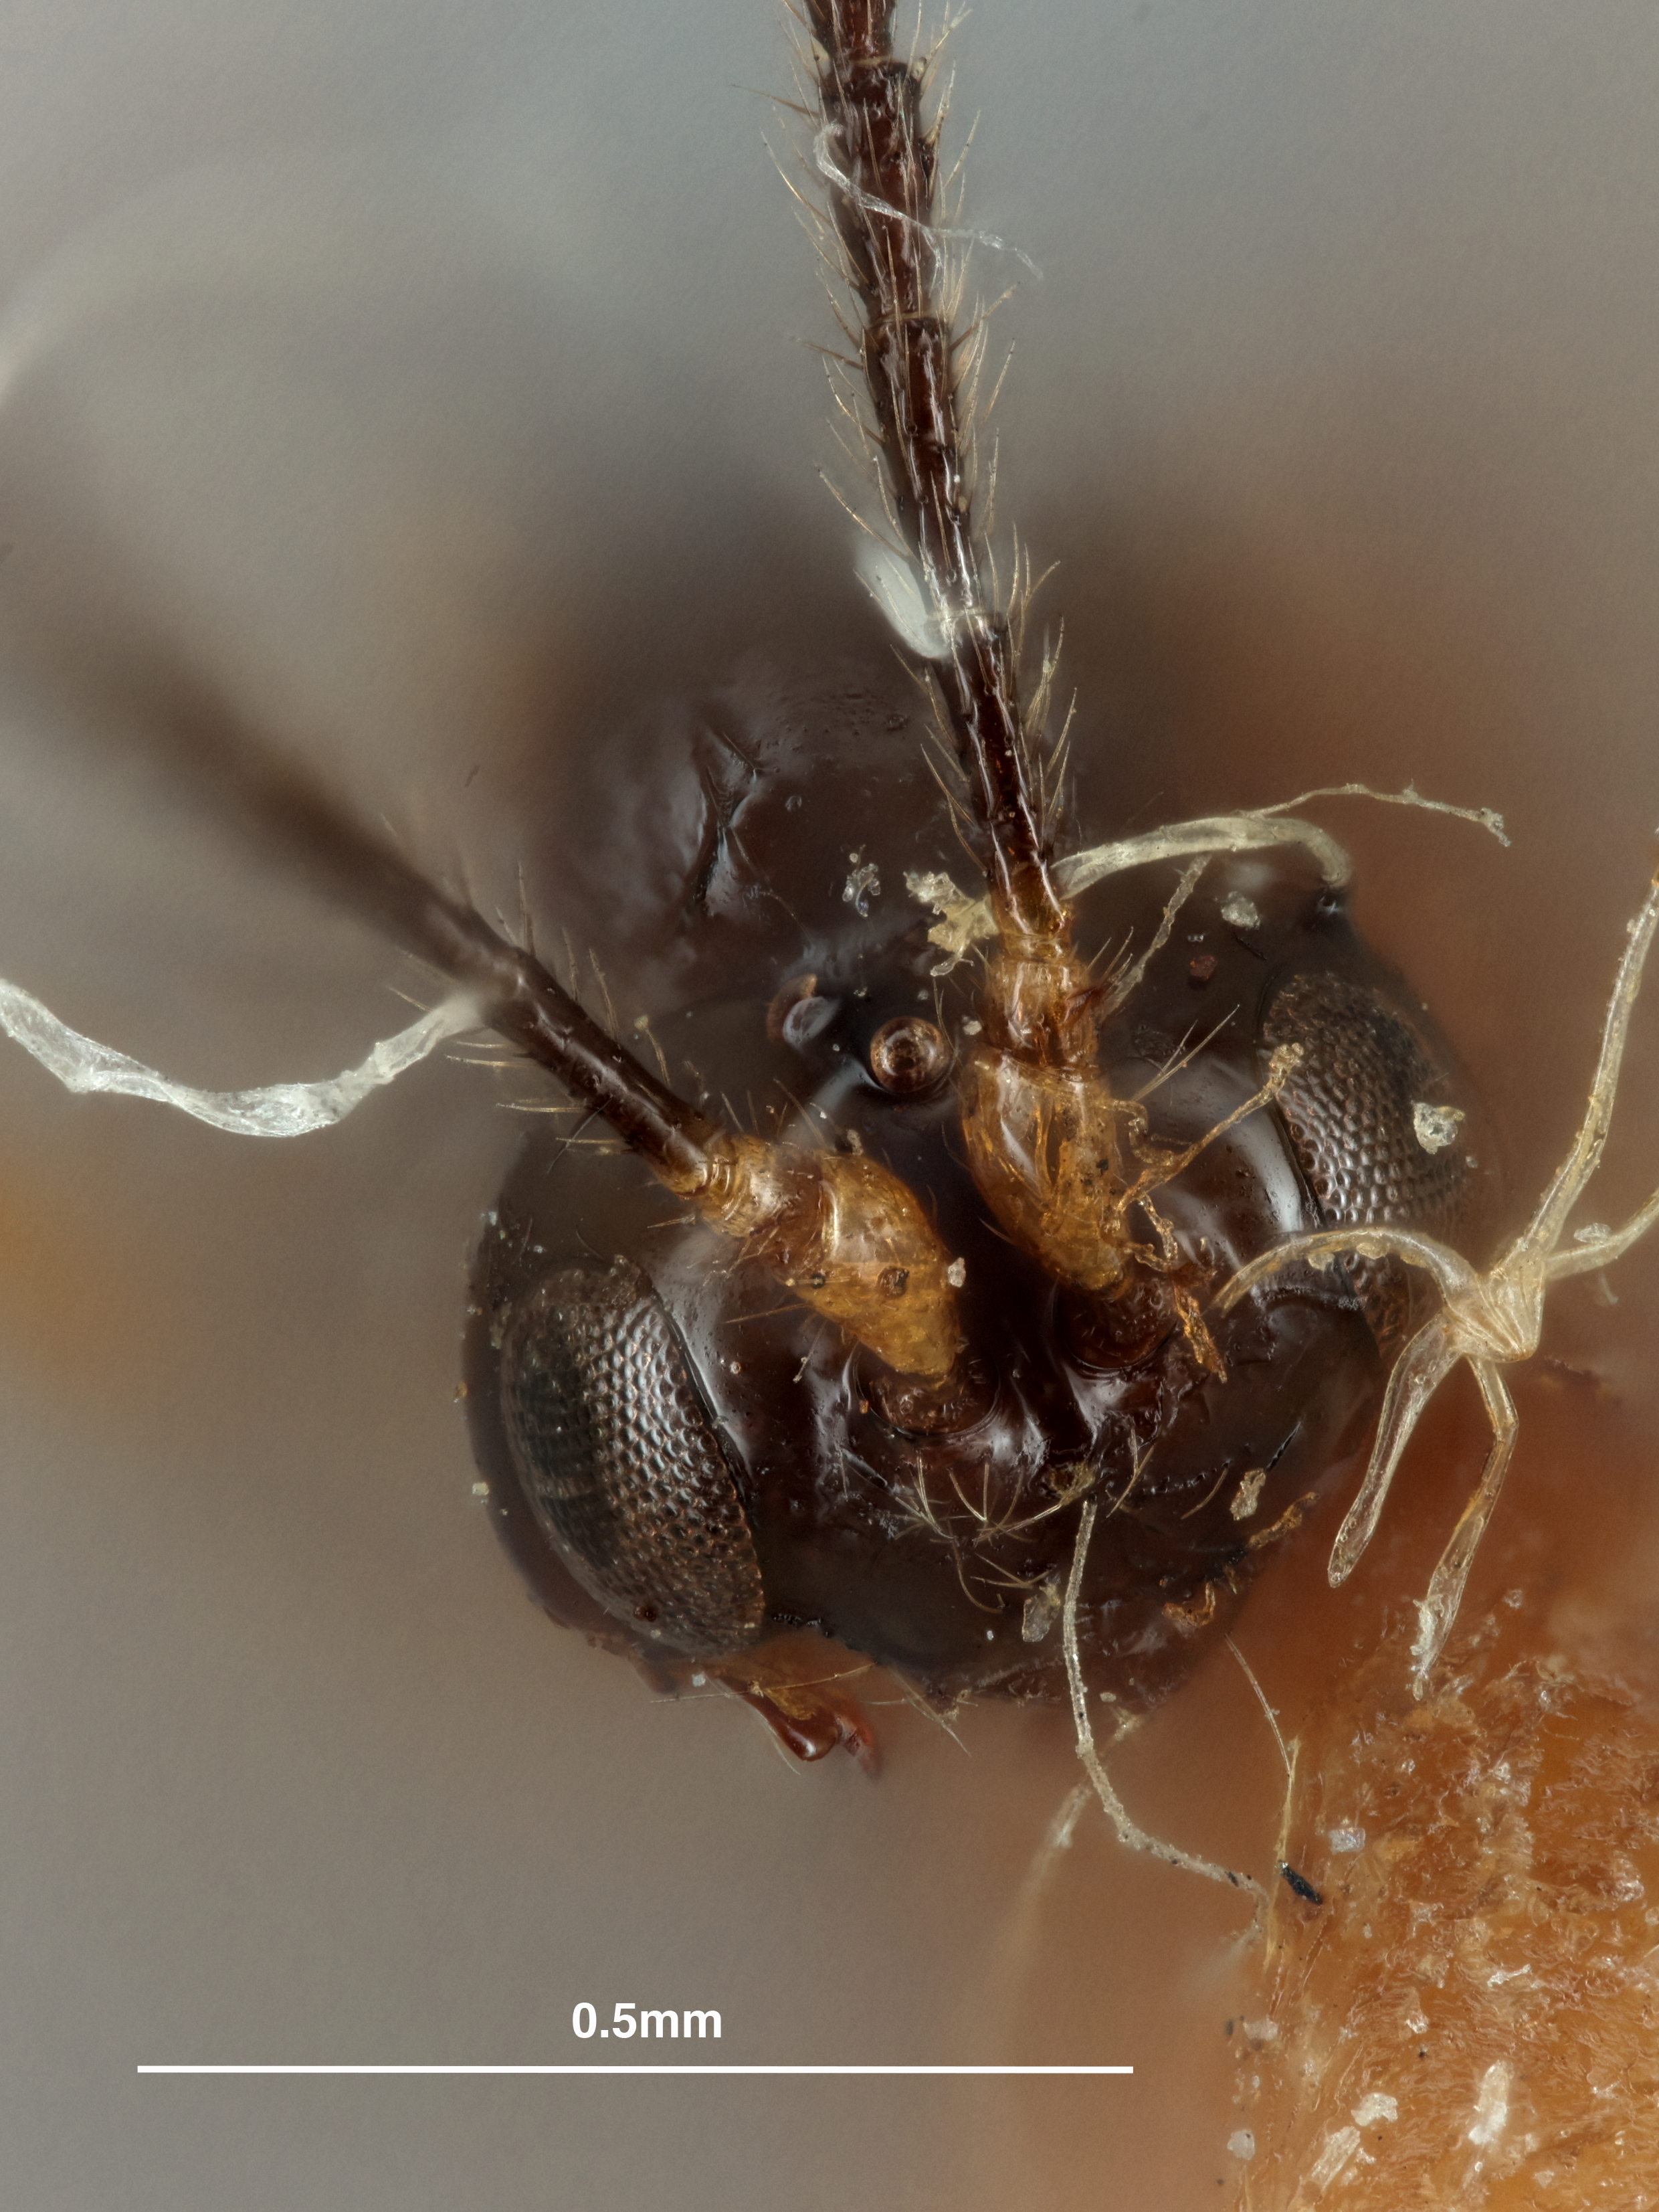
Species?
Aspilota parvistigma
